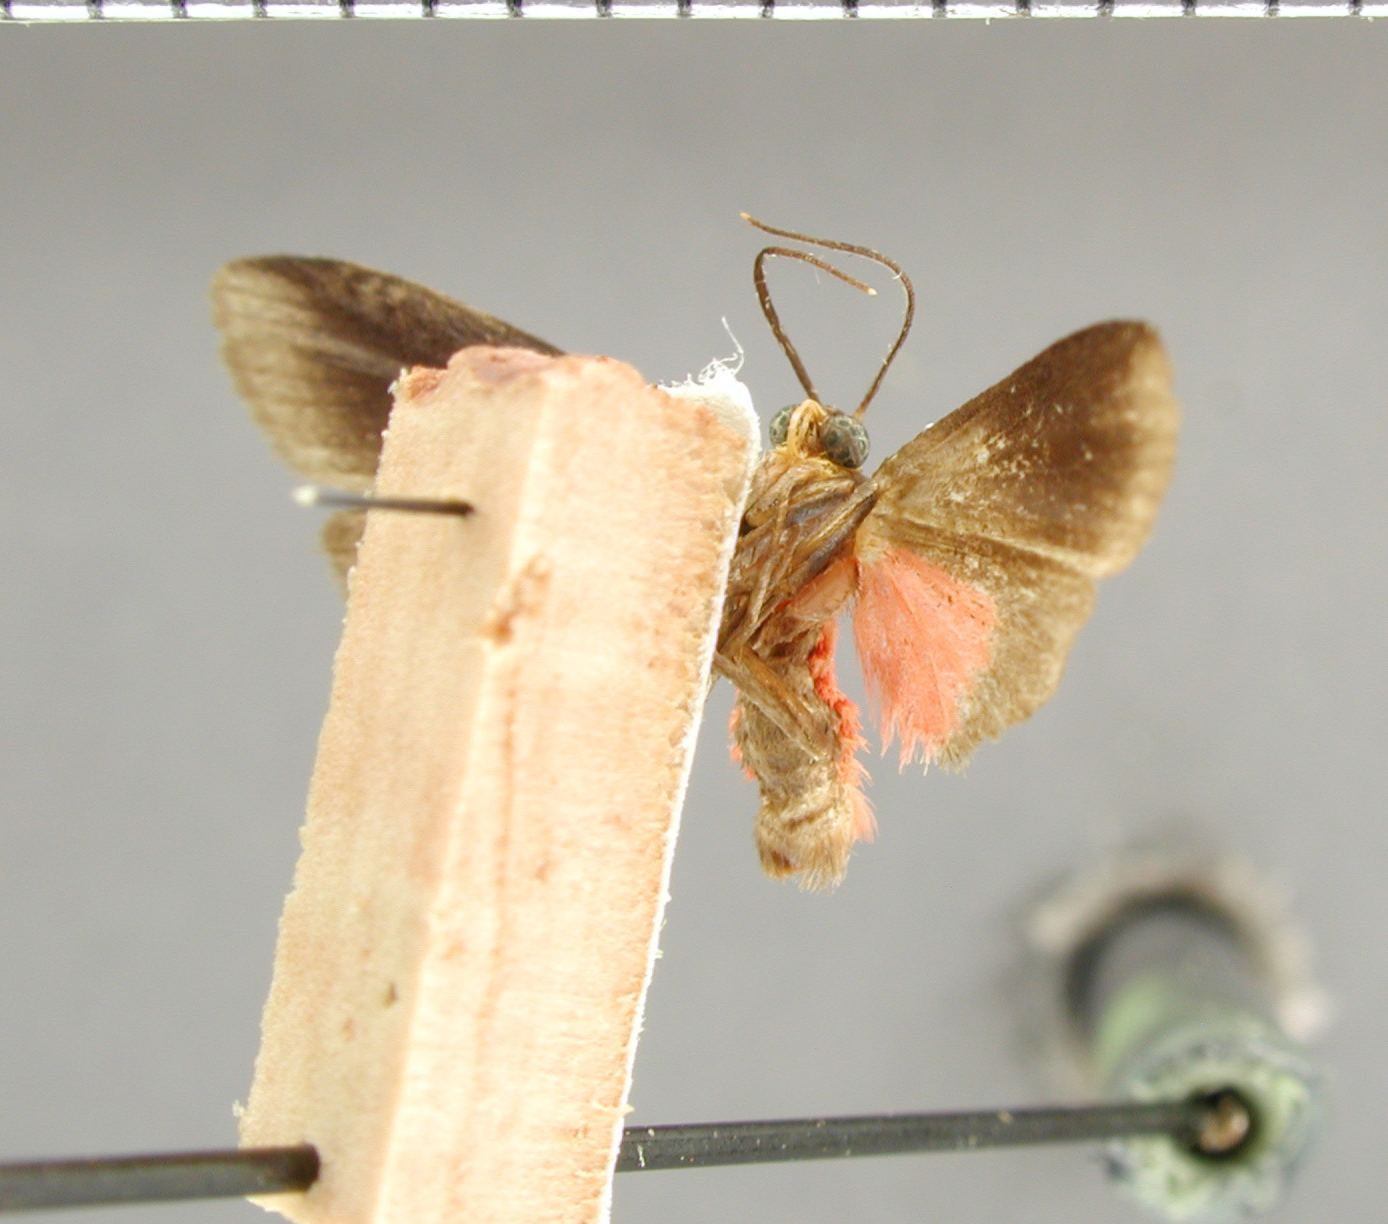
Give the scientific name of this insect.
Talara minynthadia
